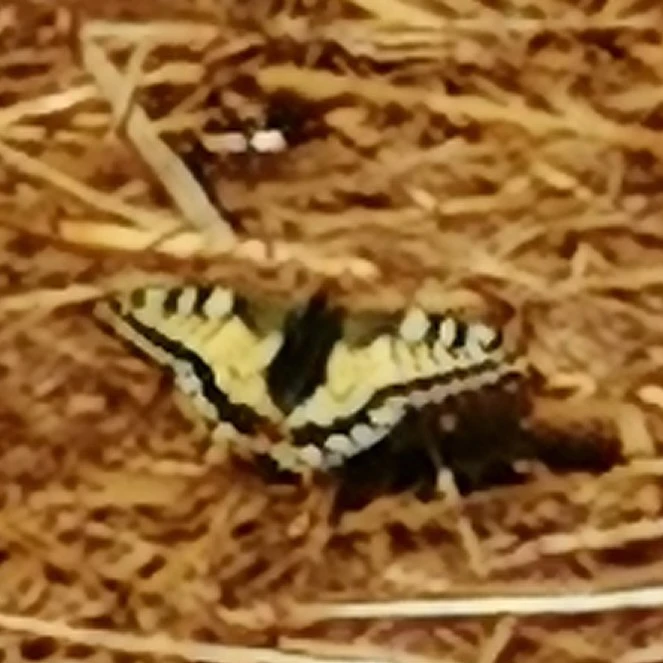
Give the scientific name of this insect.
Papilio machaon
